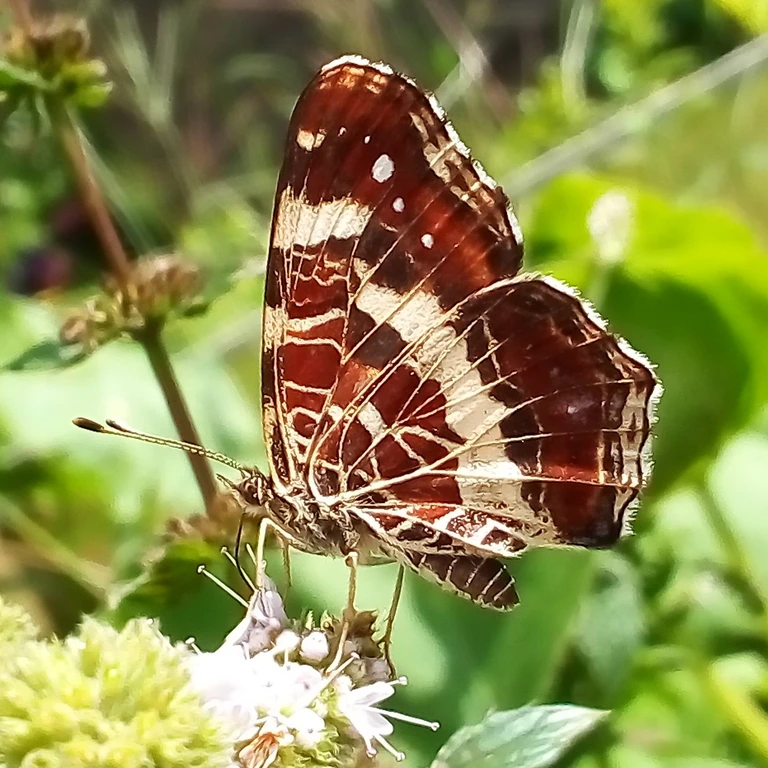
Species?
Araschnia levana
